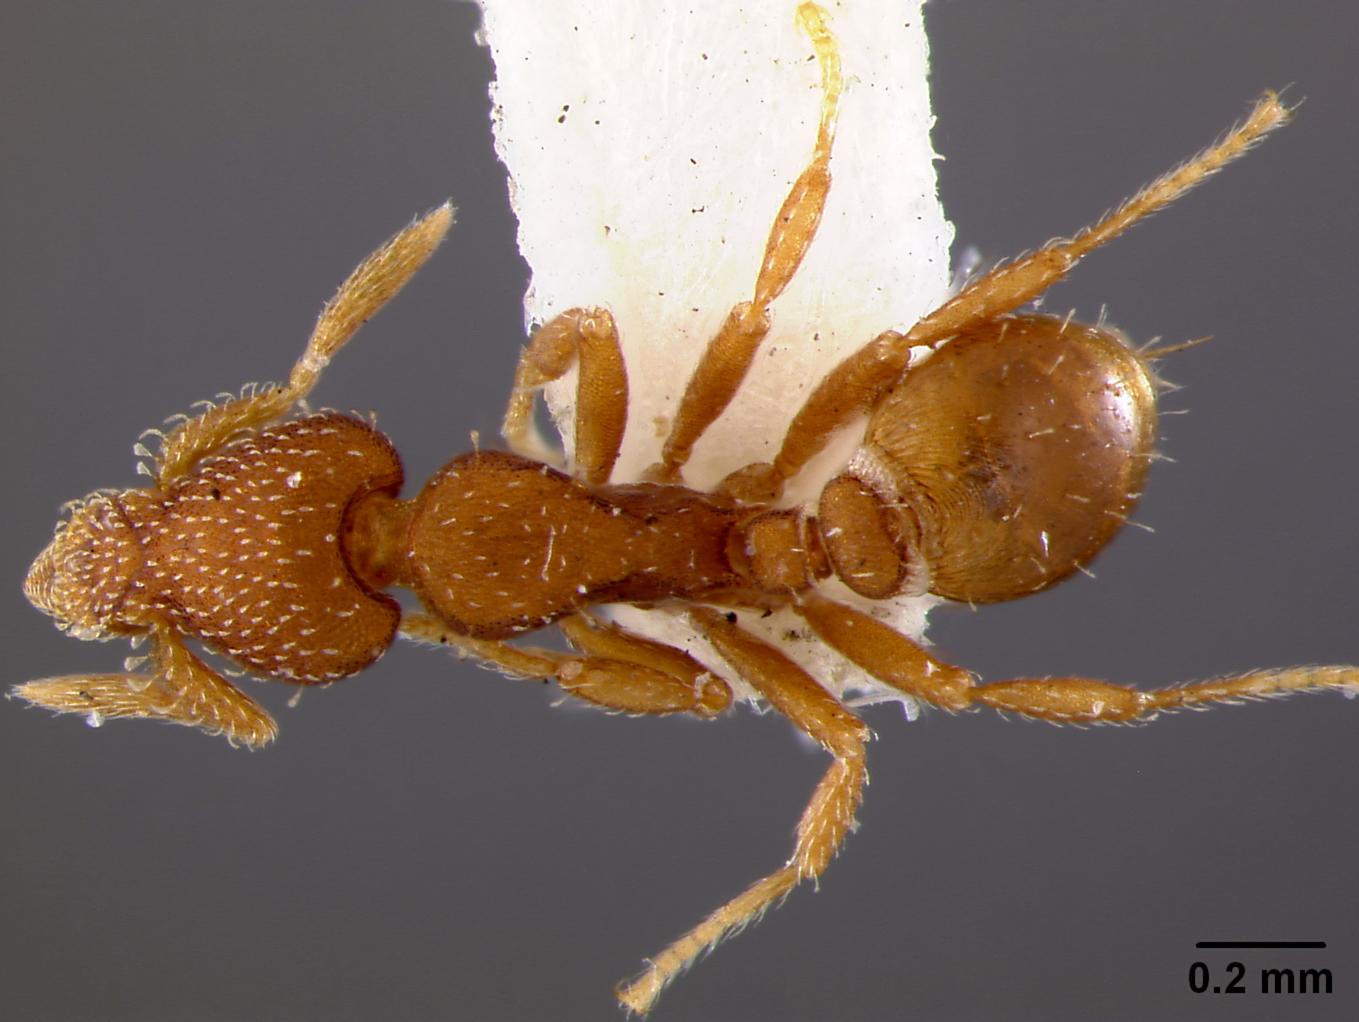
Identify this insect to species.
Smithistruma orchibia
